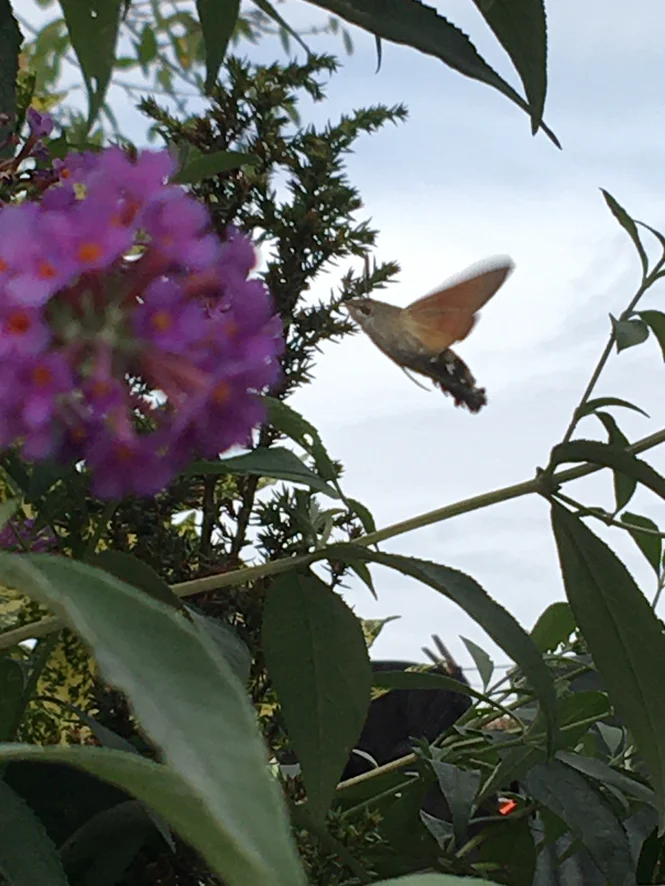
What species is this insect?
Macroglossum stellatarum
